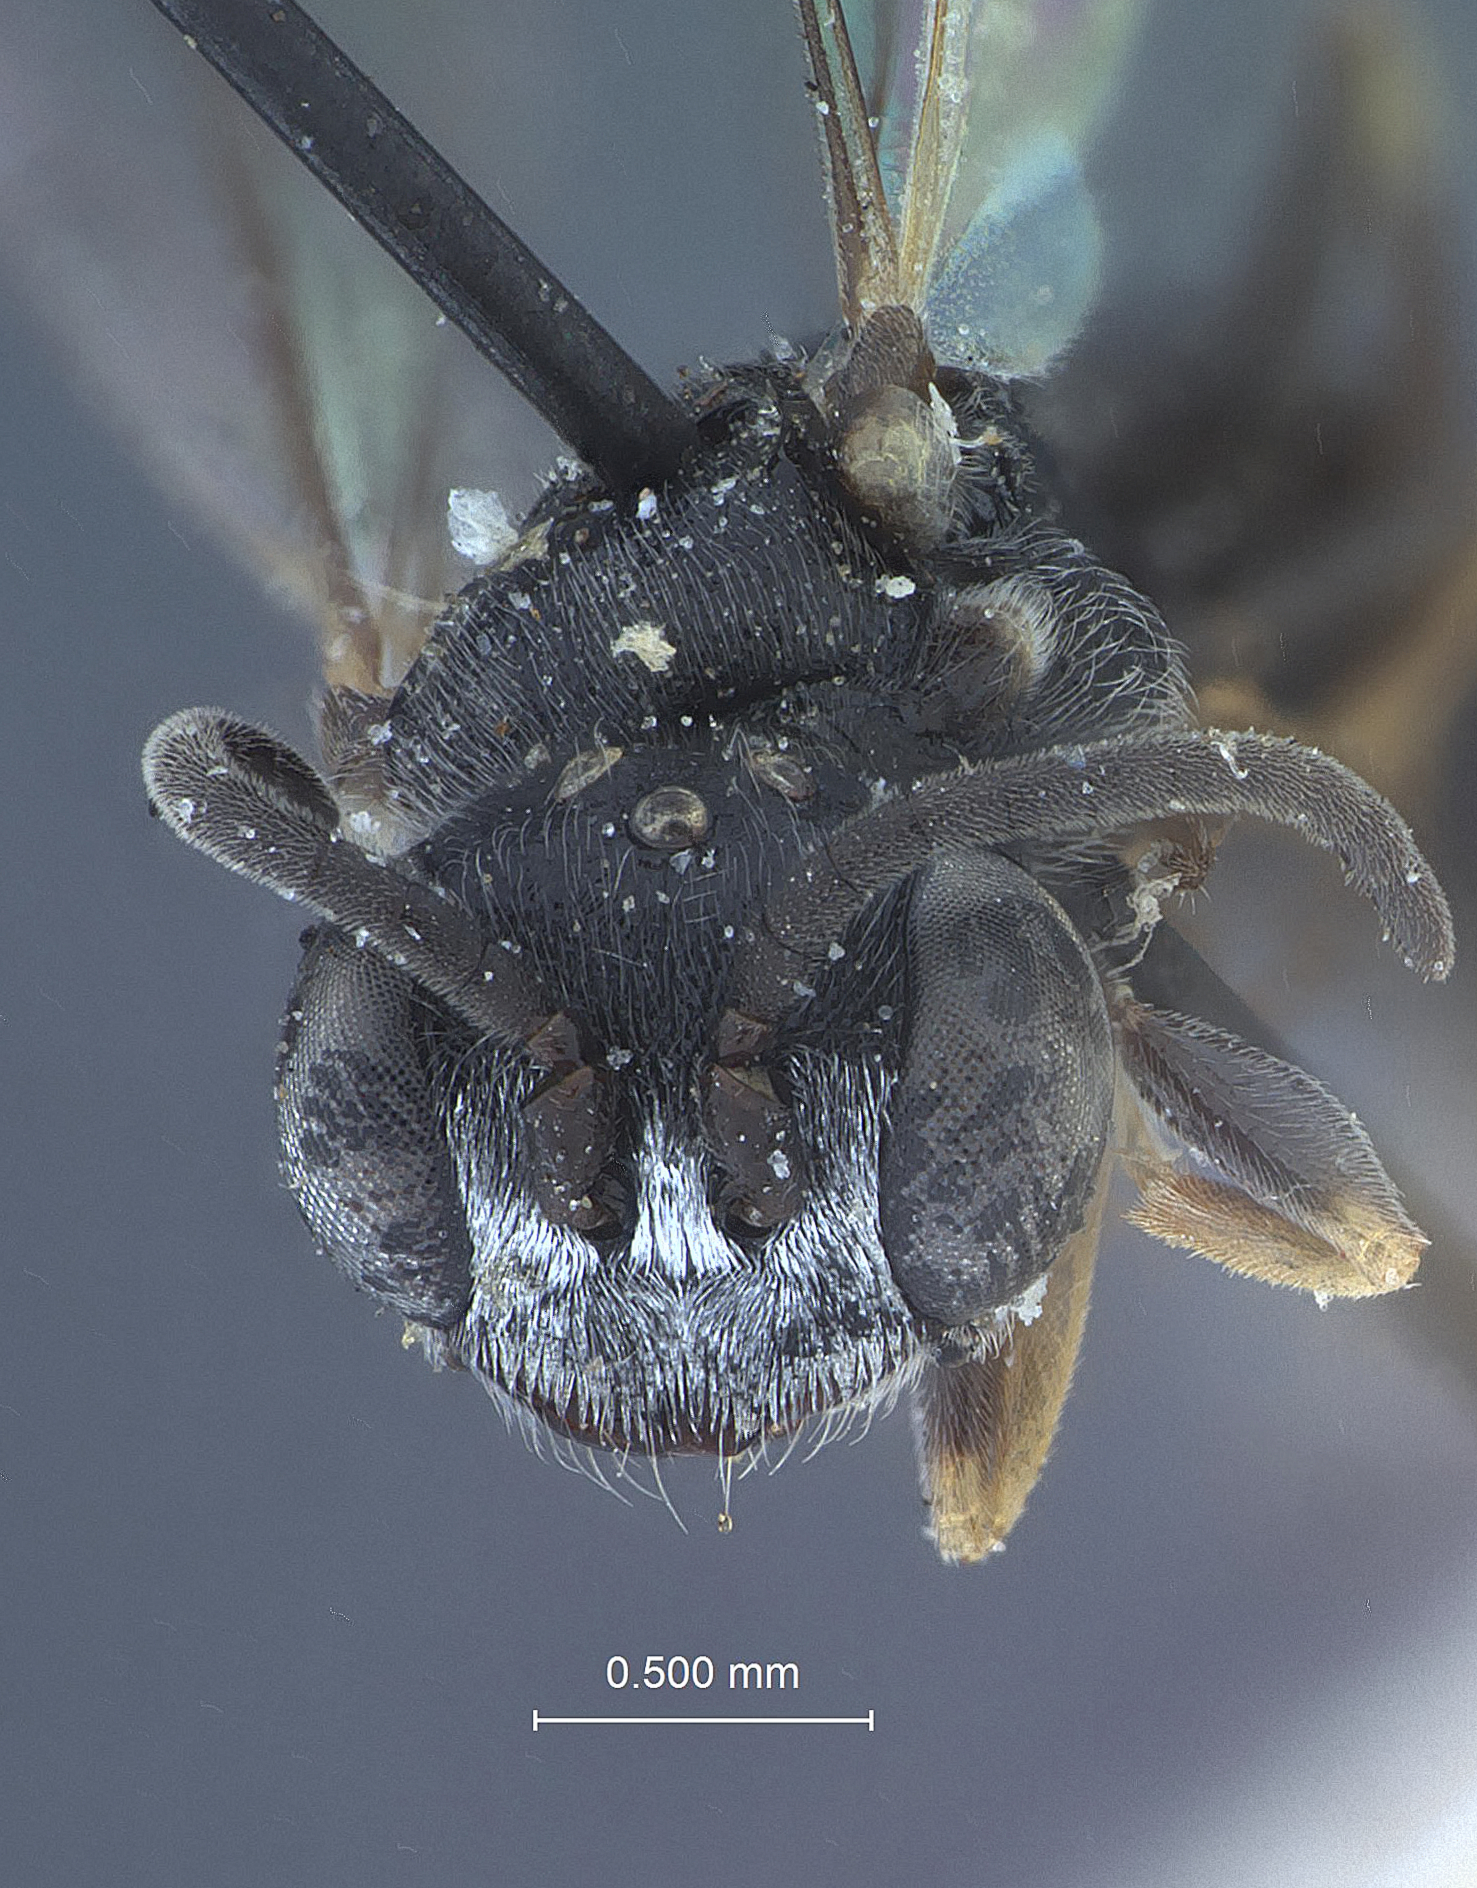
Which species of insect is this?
Diodontus vallicolae
